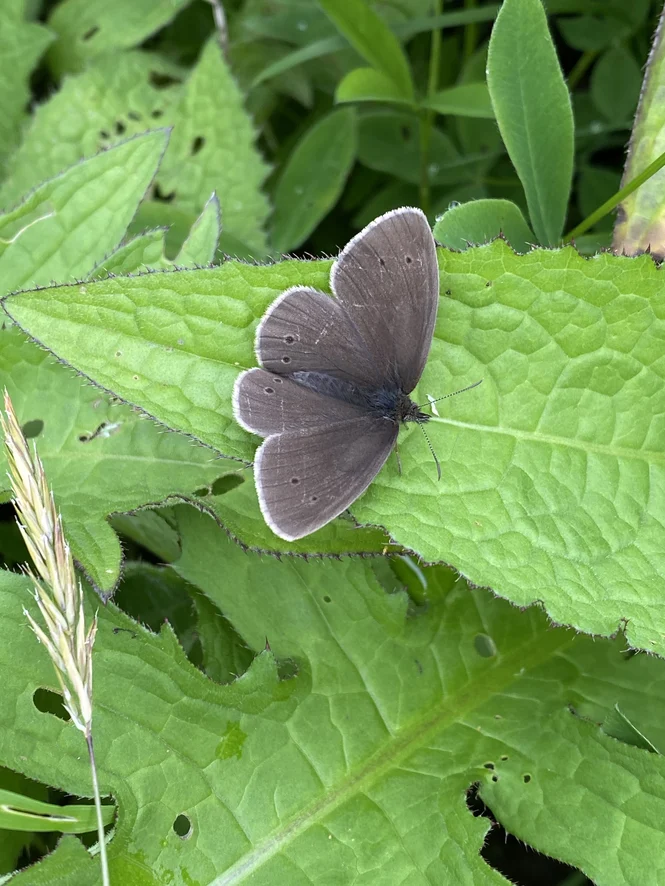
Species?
Aphantopus hyperantus
